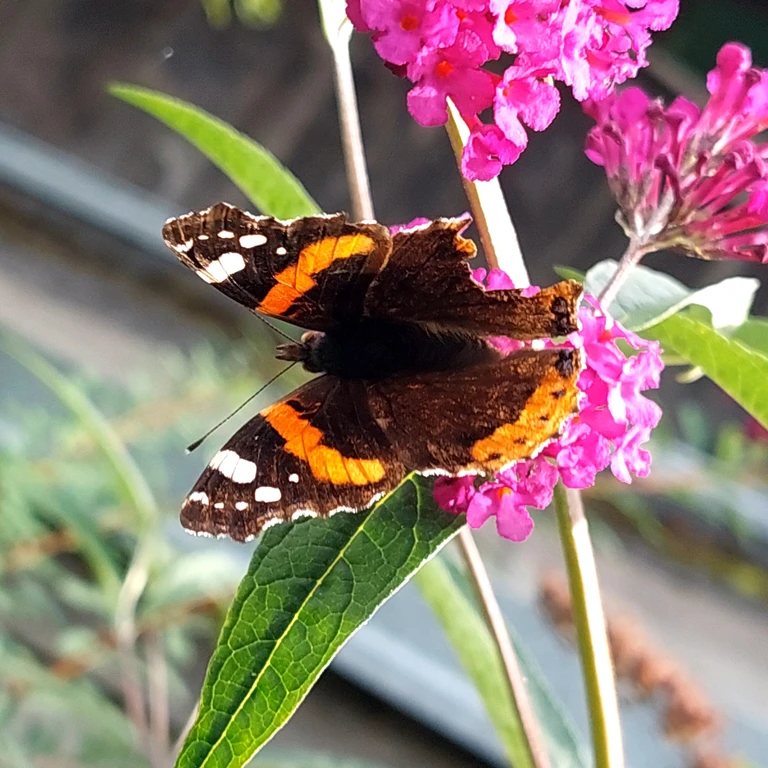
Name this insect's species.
Vanessa atalanta
